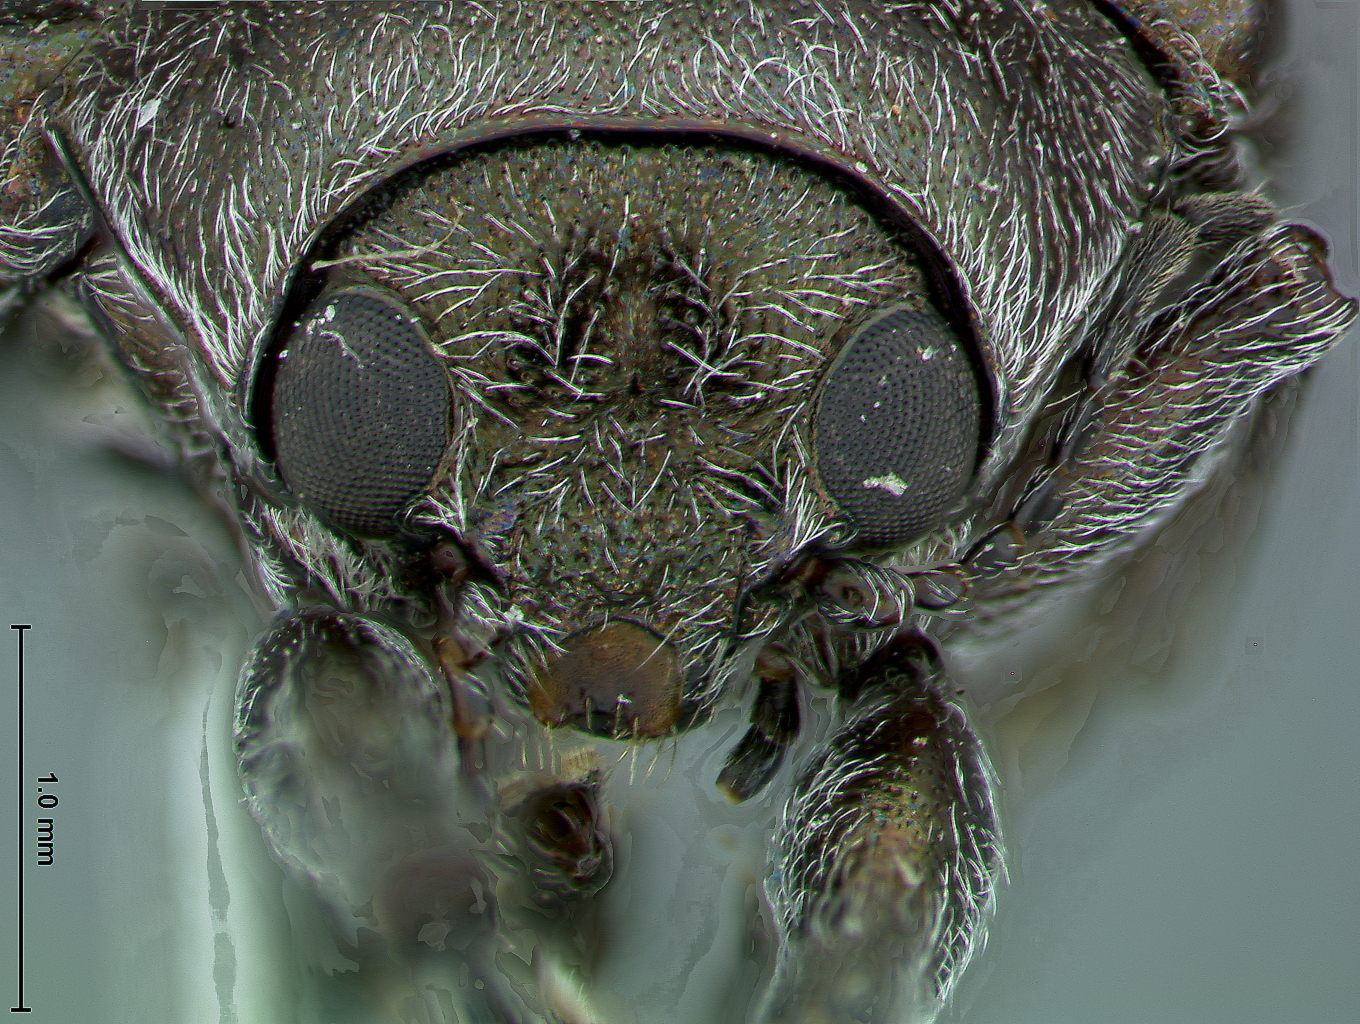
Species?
Pseudomacetes aeneus
